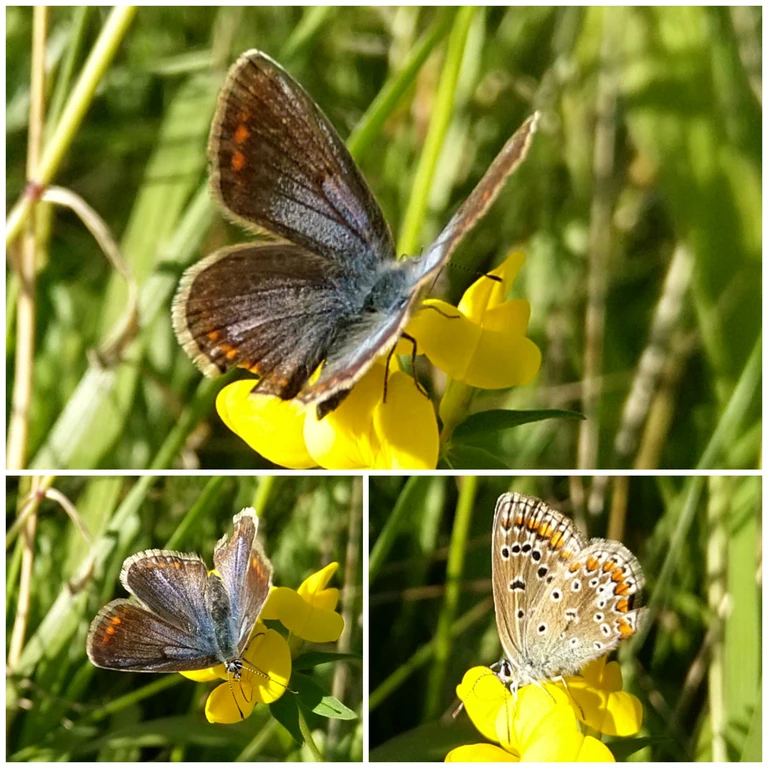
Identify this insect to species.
Polyommatus icarus
